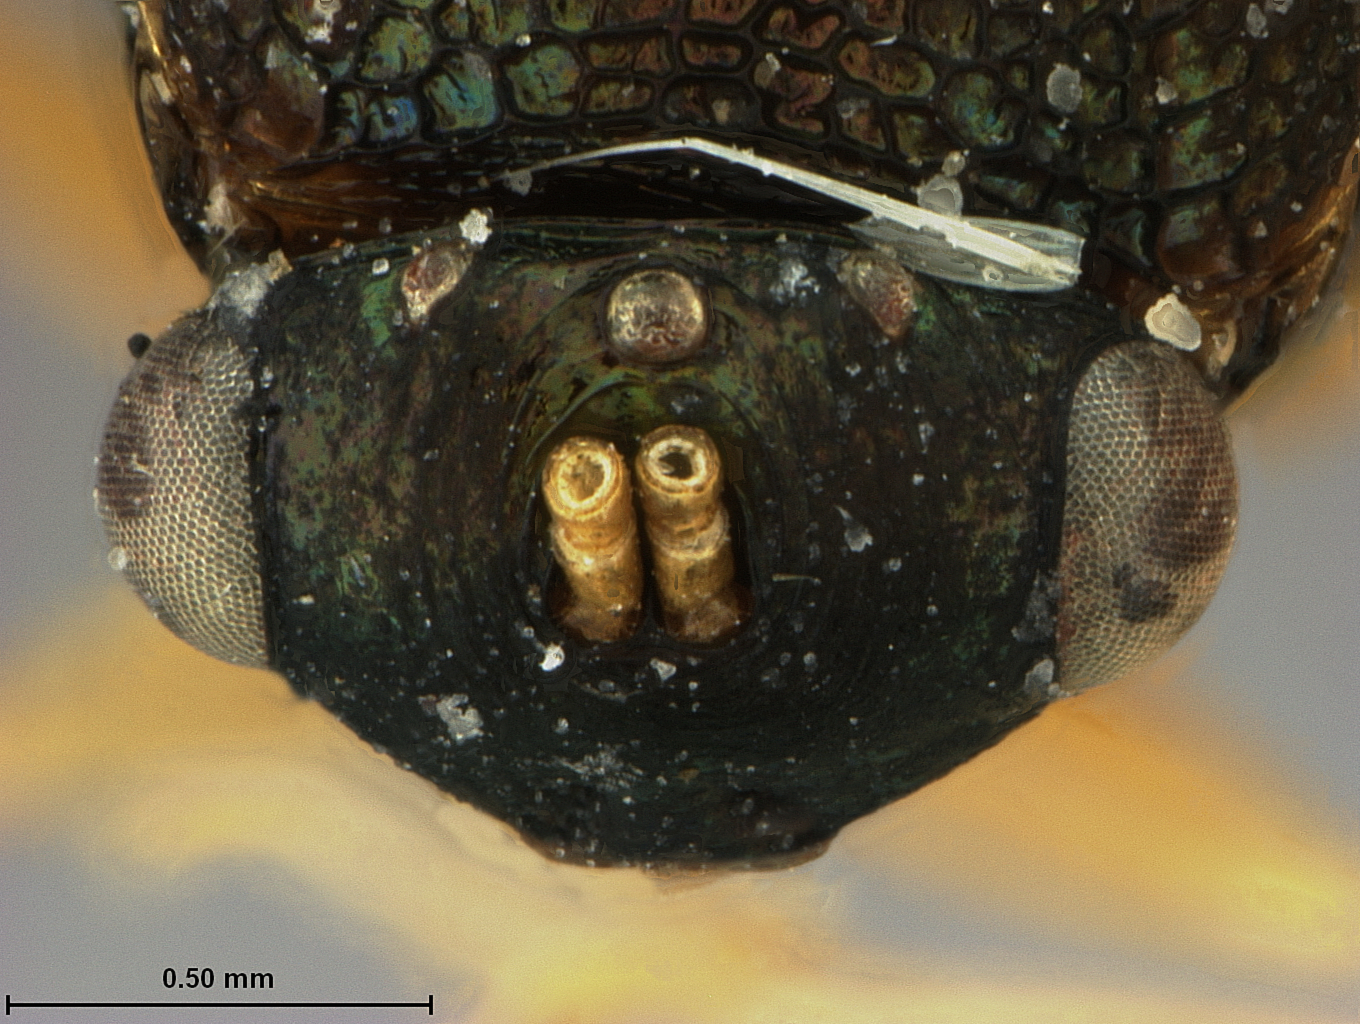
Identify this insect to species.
Schizaspidia tenuicornis
